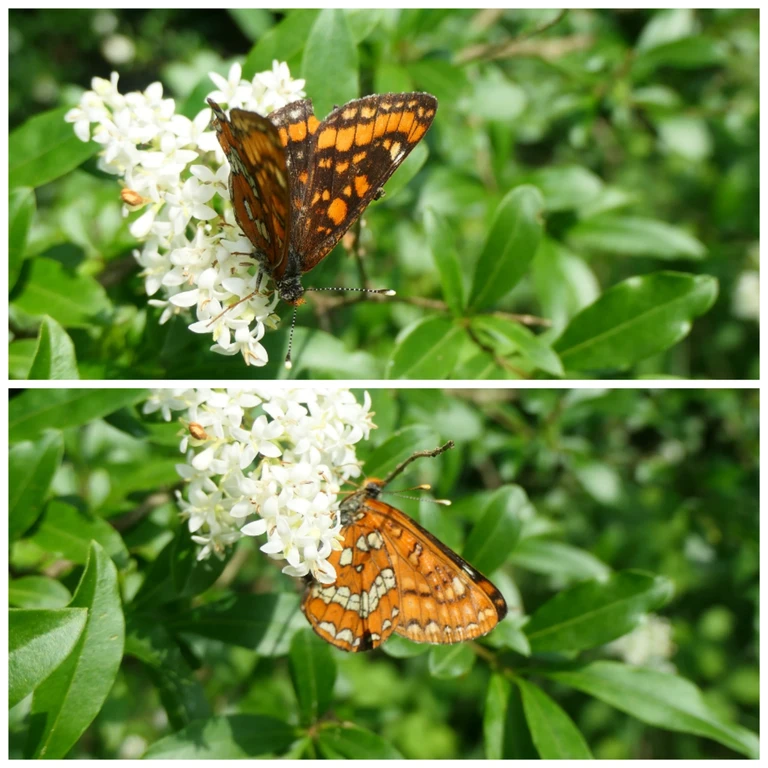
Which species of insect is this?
Euphydryas maturna
